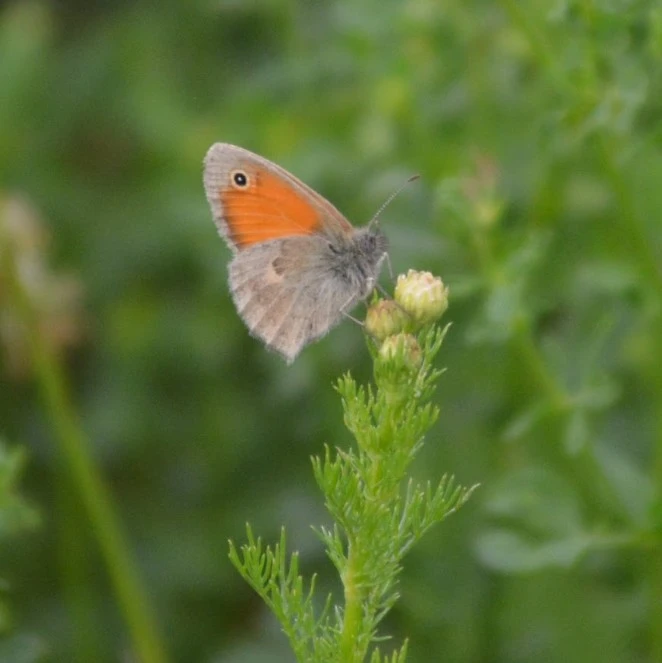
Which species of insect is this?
Coenonympha pamphilus
